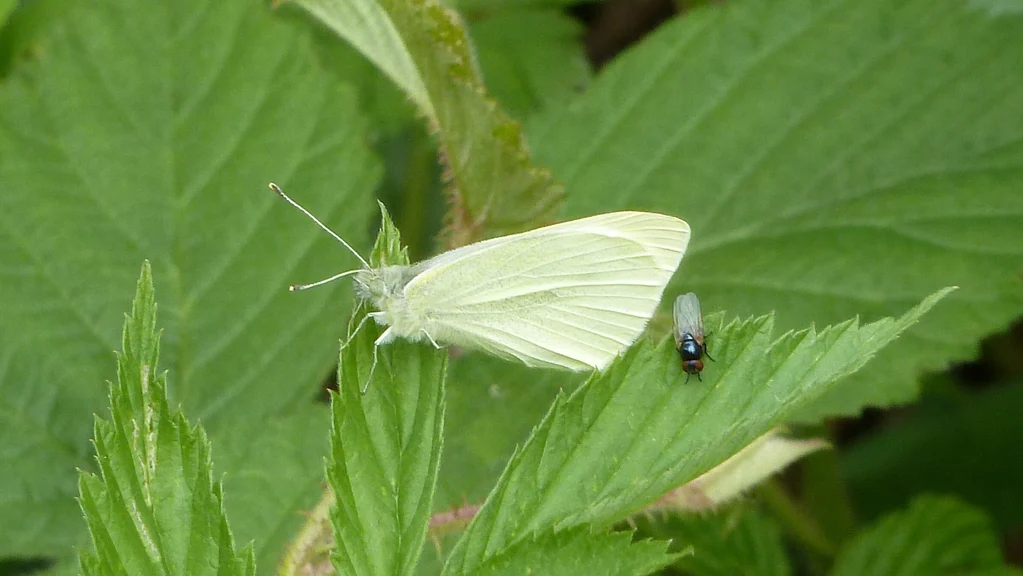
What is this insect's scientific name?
Pieris rapae
